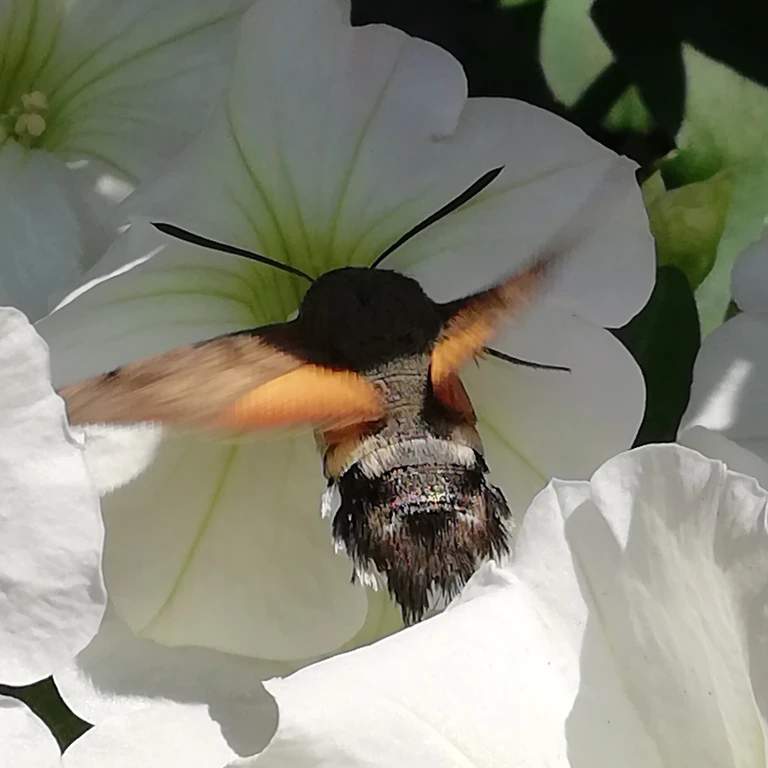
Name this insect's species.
Macroglossum stellatarum
